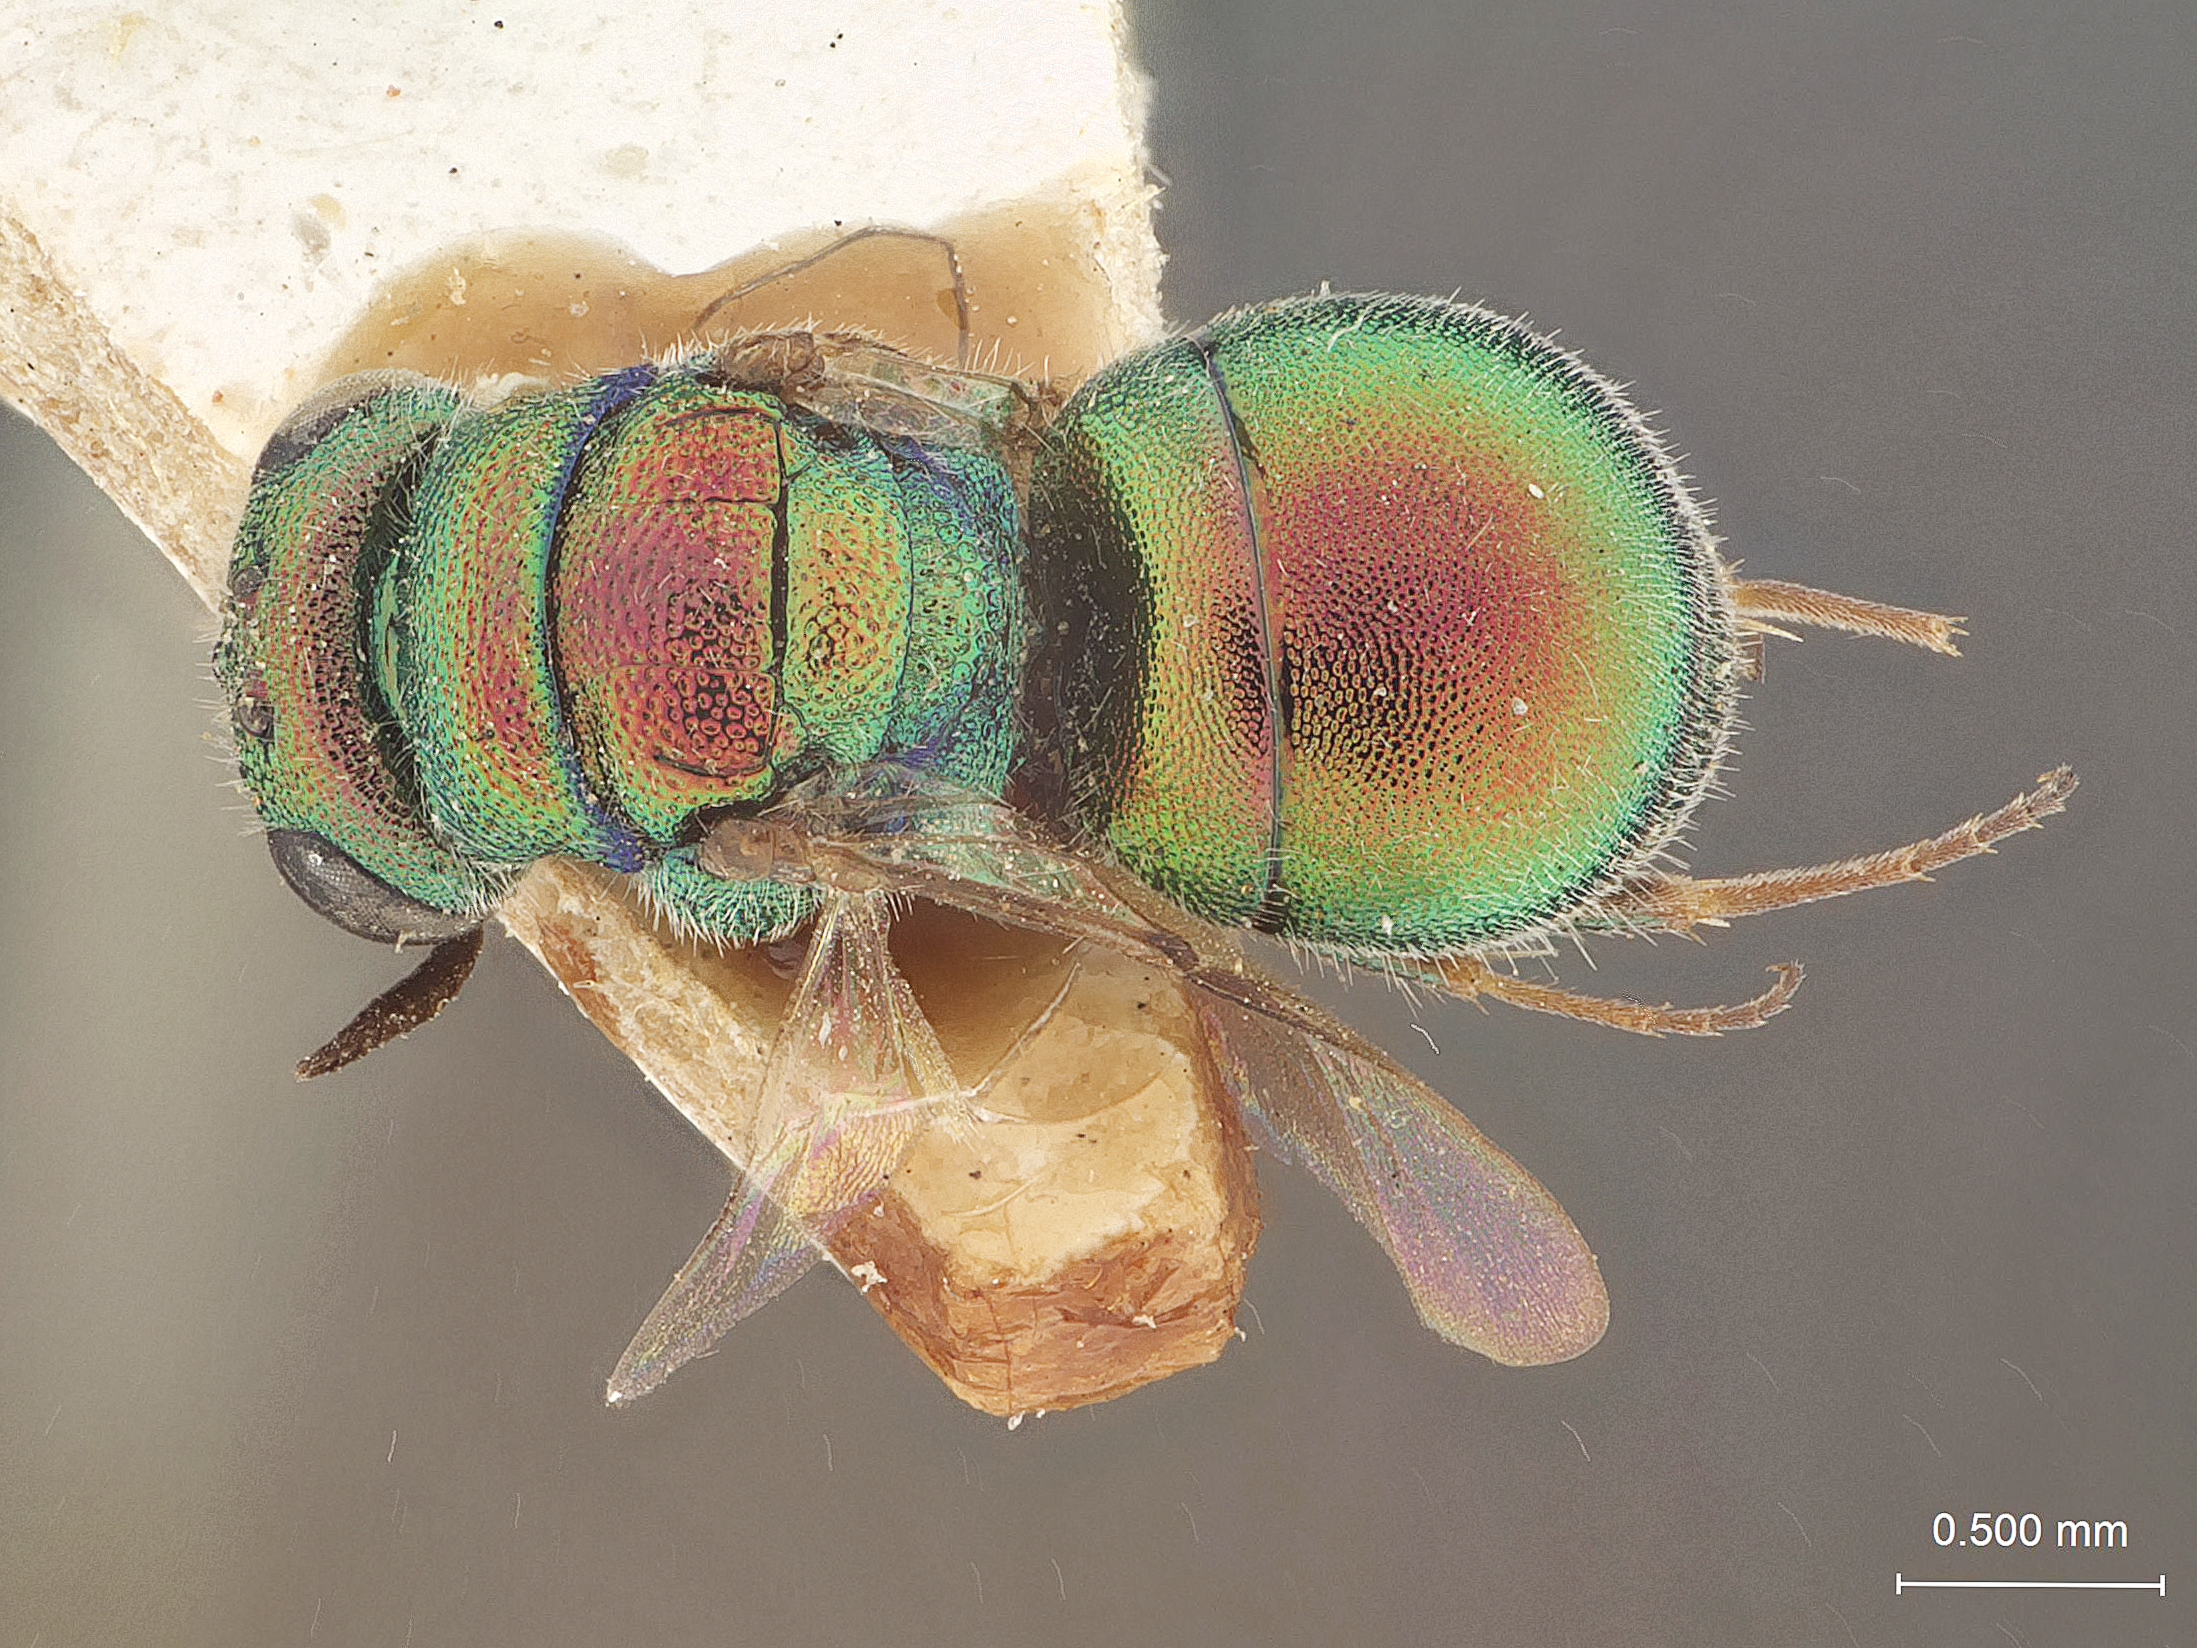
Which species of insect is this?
Hedychridium amabile
